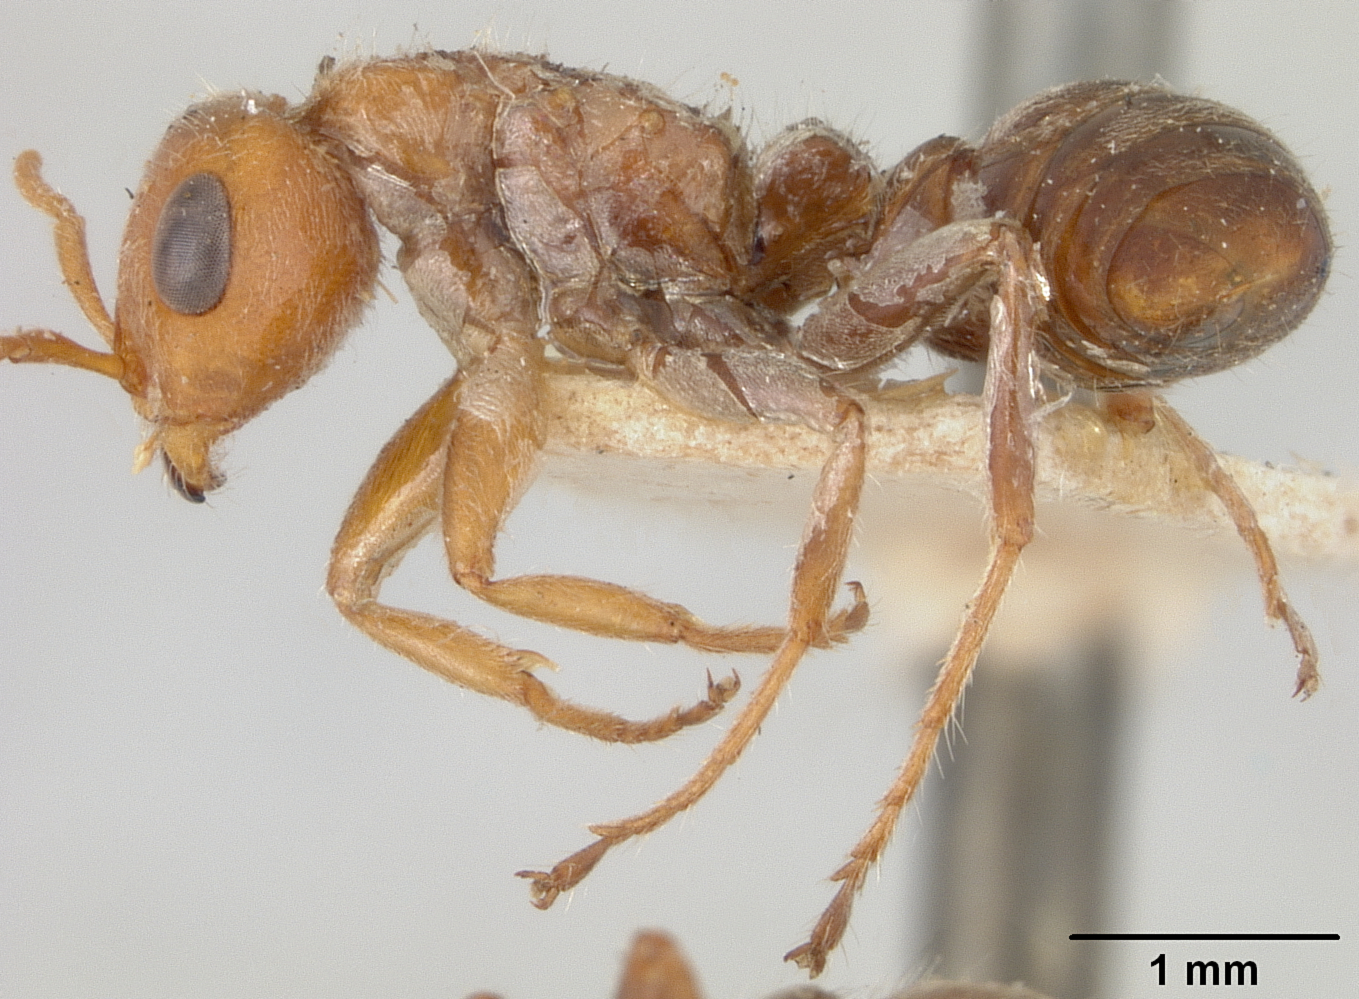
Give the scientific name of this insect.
Pseudomyrma kuenckeli
